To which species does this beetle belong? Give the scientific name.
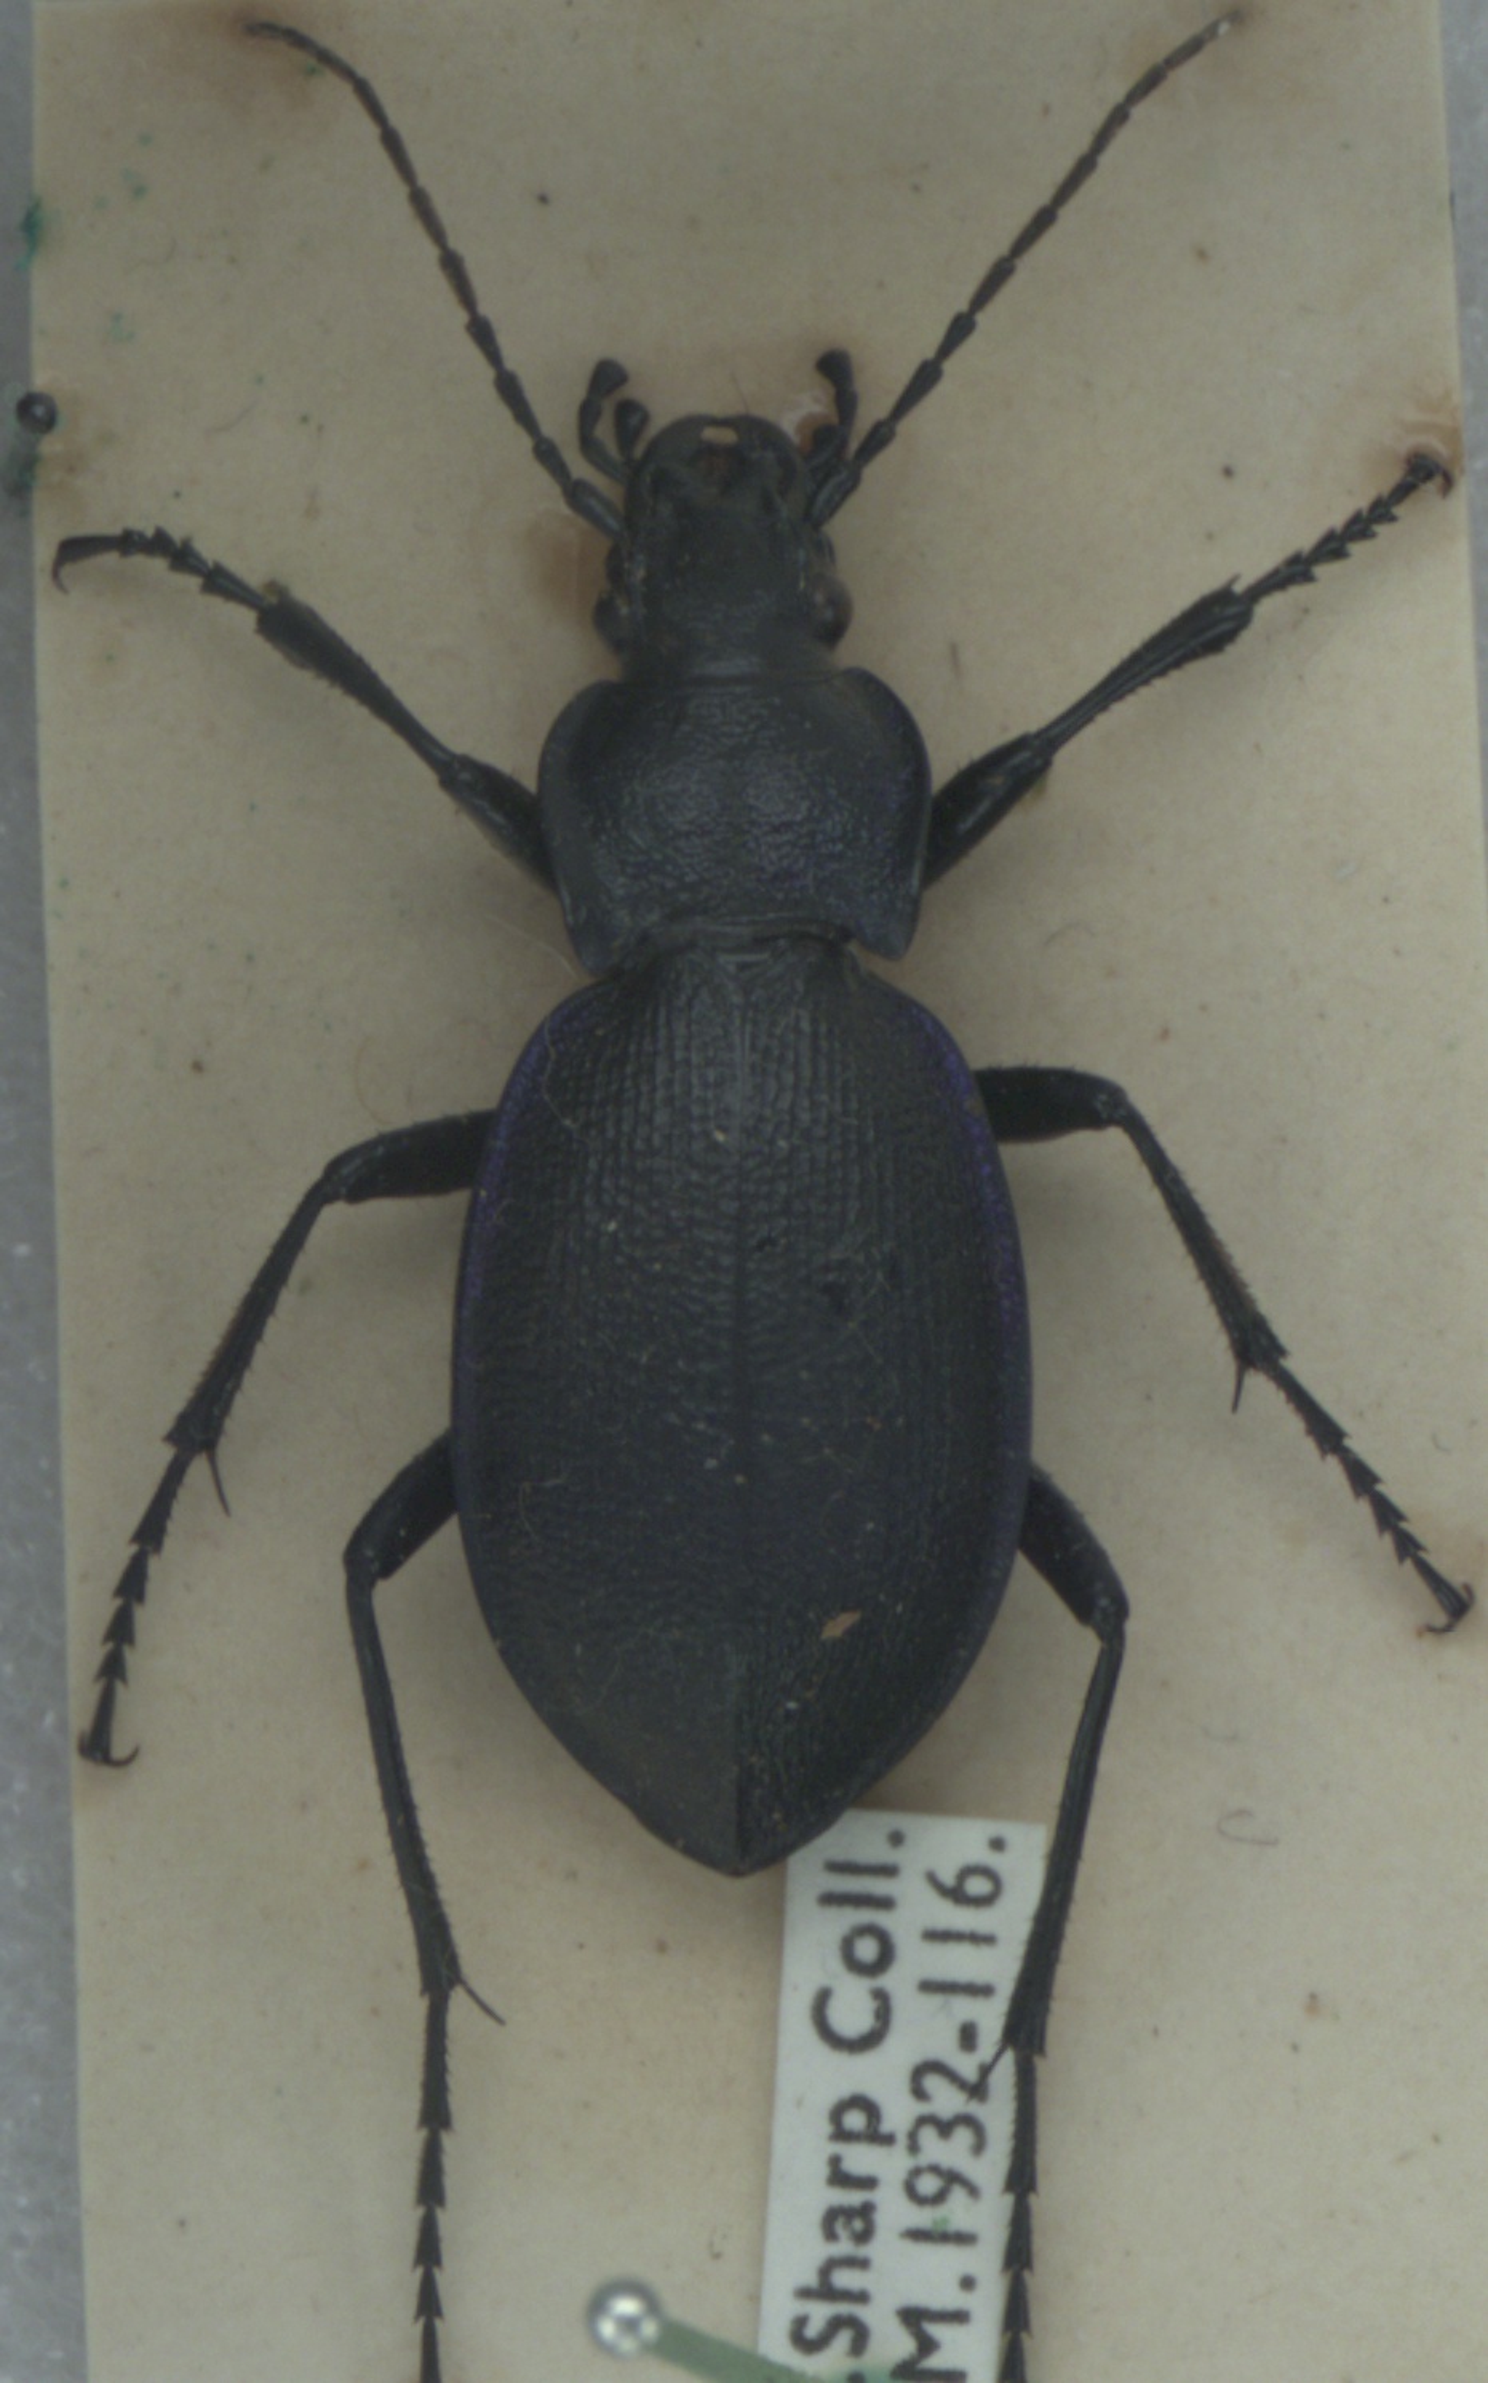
Carabus problematicus
